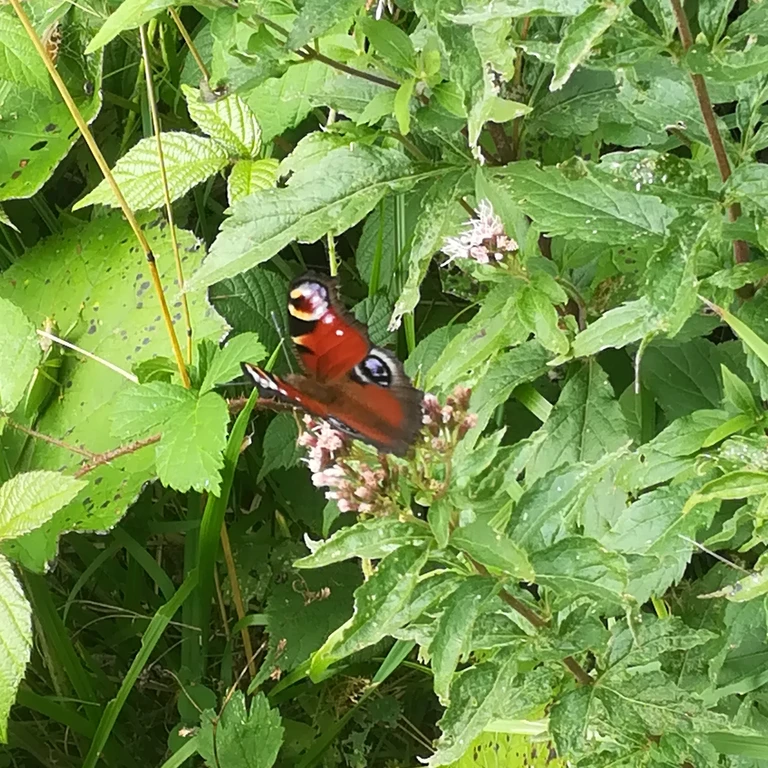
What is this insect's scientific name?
Aglais io
